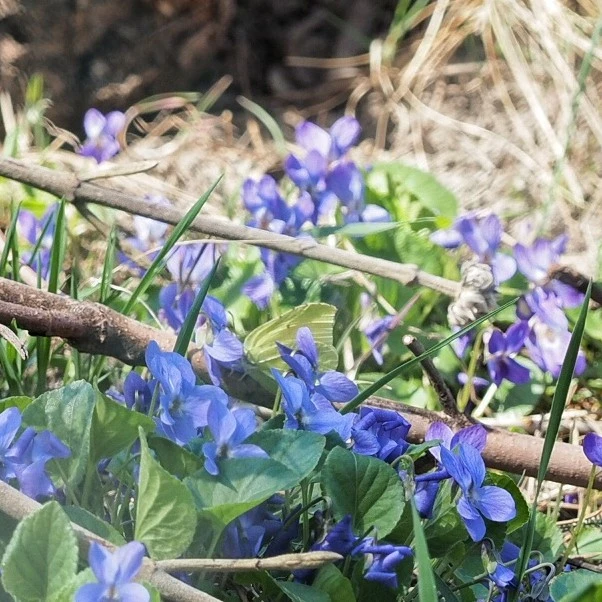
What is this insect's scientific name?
Gonepteryx rhamni
